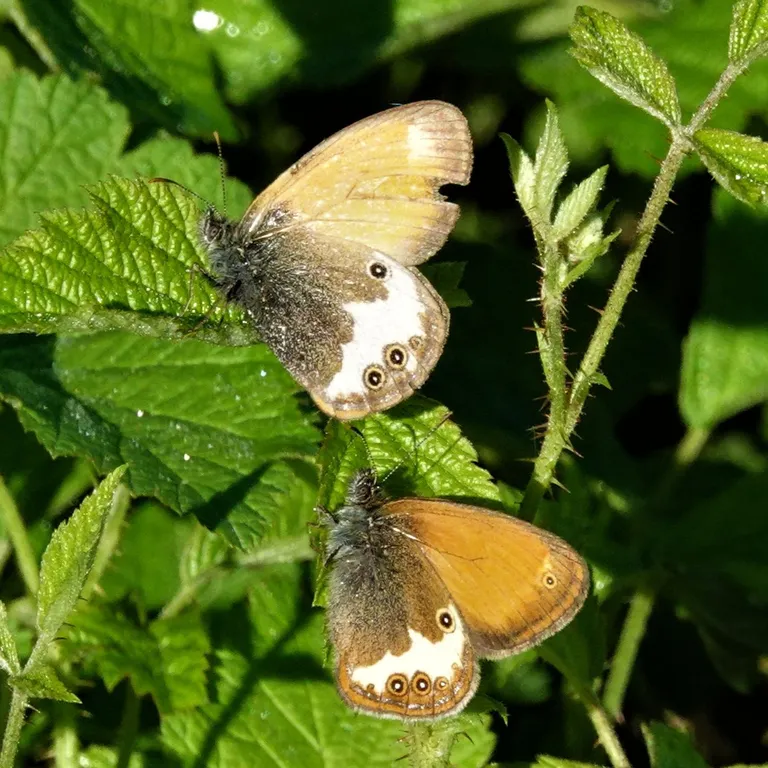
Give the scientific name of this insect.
Coenonympha arcania
